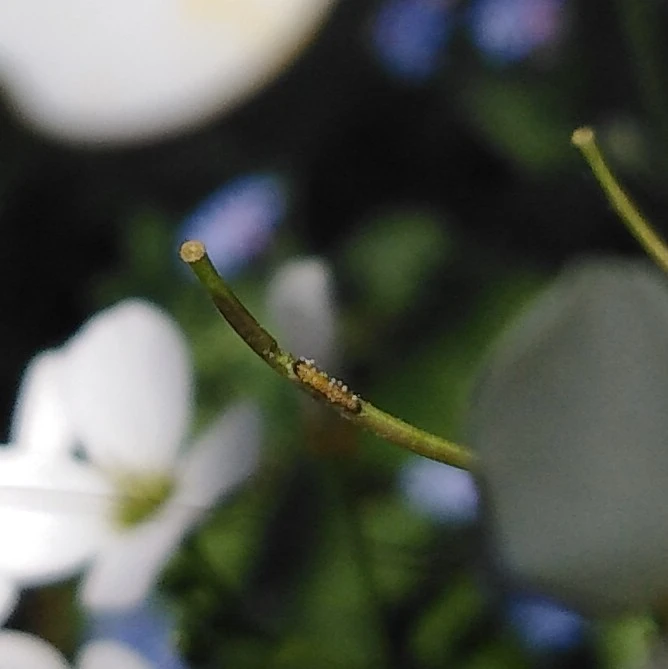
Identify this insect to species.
Anthocharis cardamines
